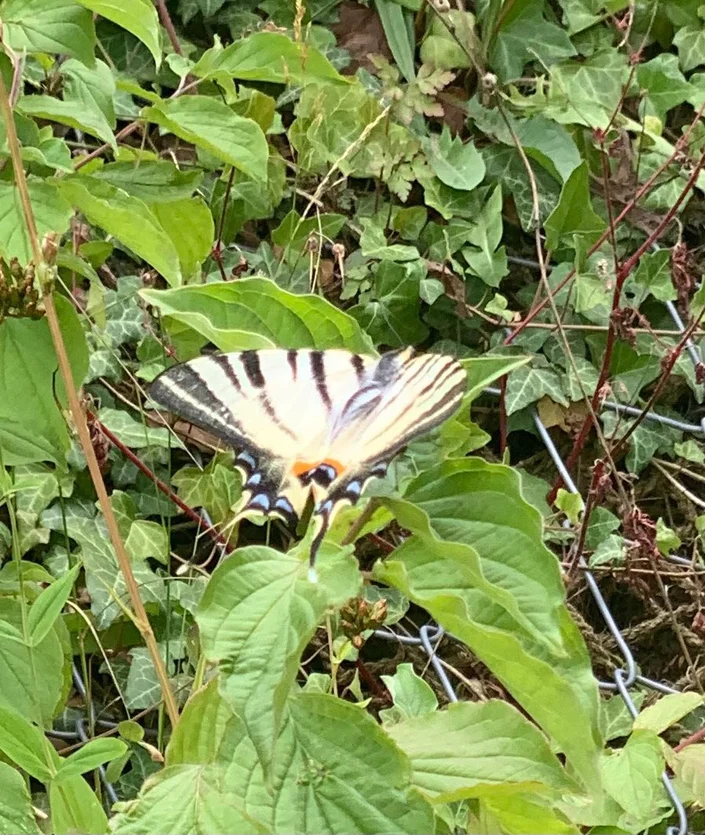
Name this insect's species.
Iphiclides podalirius
